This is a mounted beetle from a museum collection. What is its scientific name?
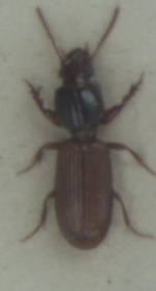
Clivina collaris
